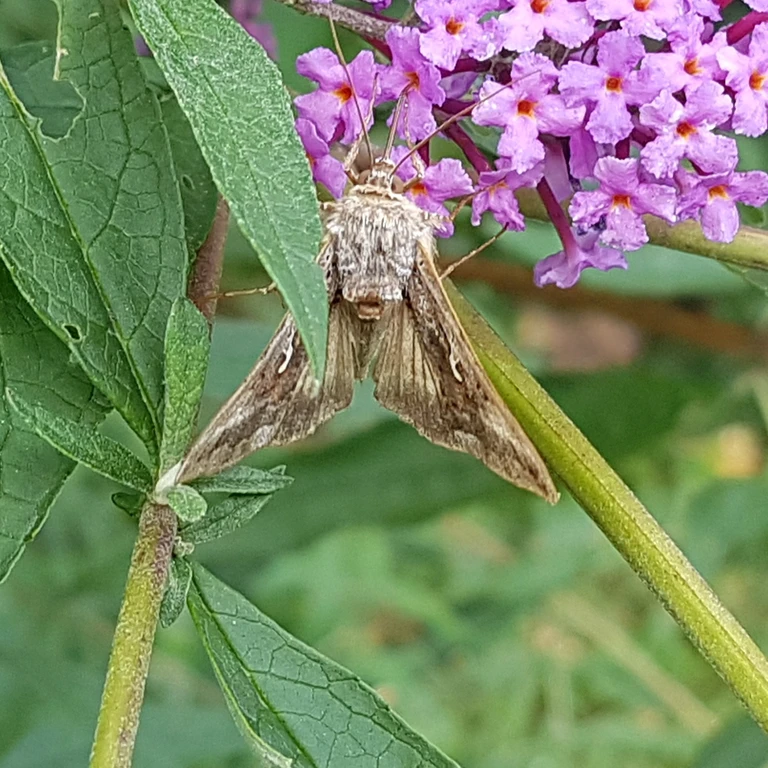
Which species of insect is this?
Autographa gamma
